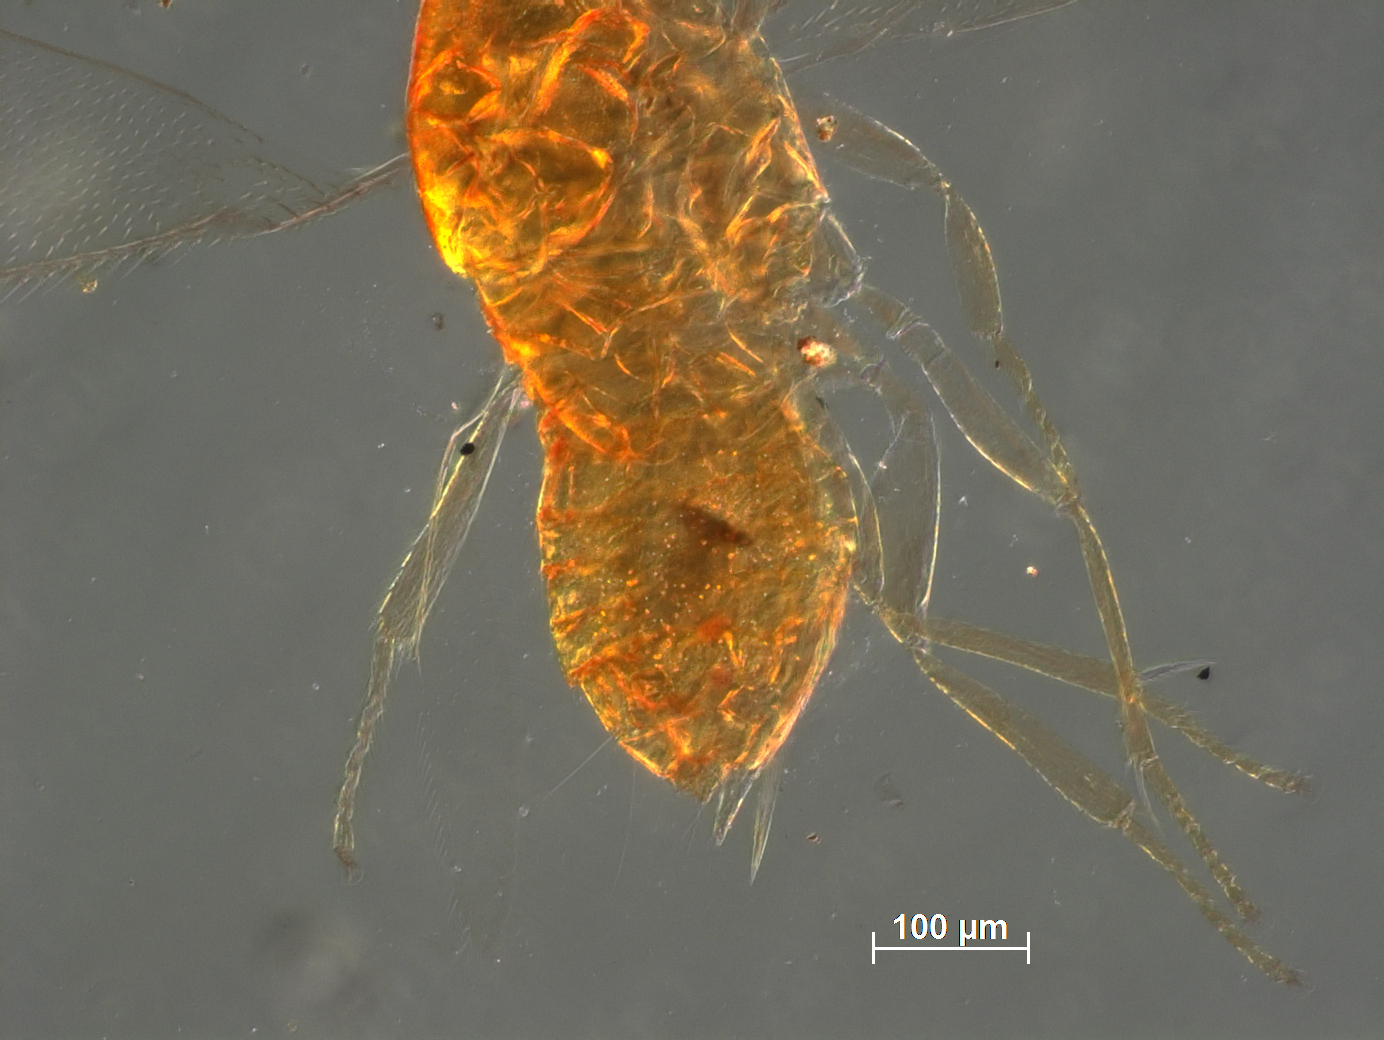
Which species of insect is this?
Coccophagus lutescens
